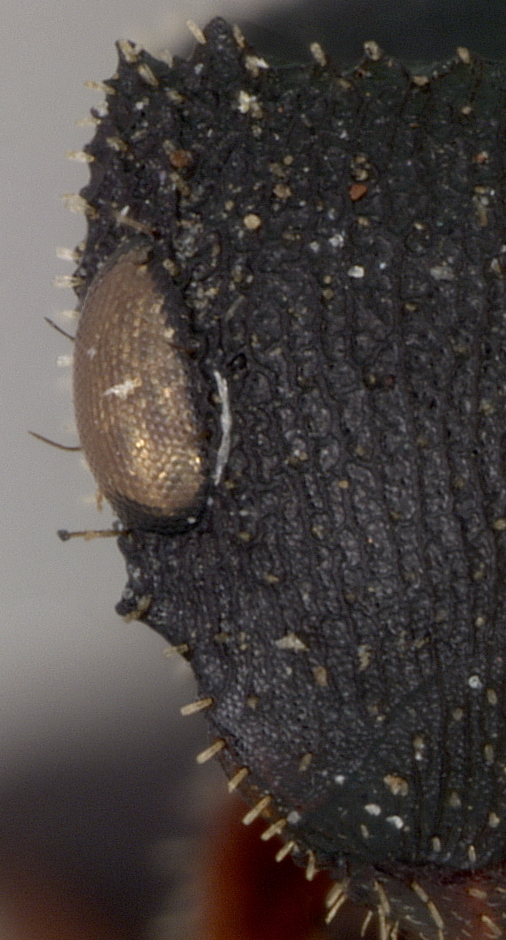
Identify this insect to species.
Cataulacus rugosus
